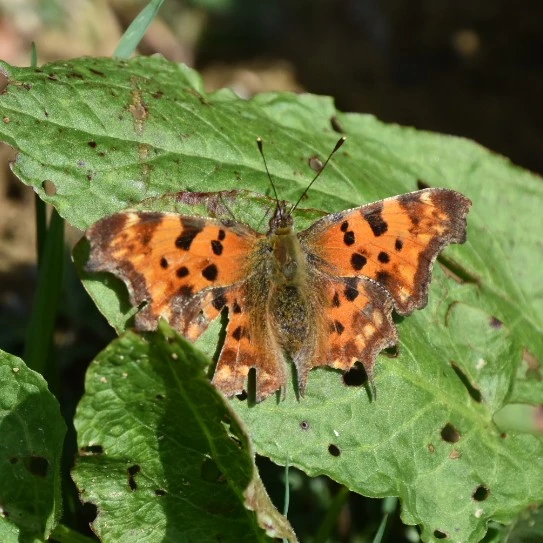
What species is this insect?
Polygonia c-album
